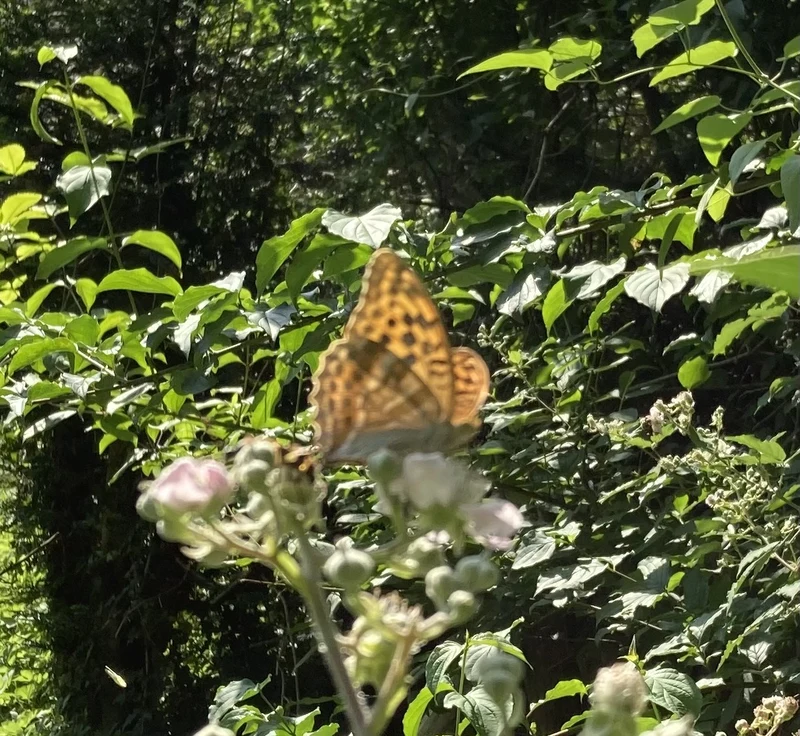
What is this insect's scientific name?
Argynnis paphia
